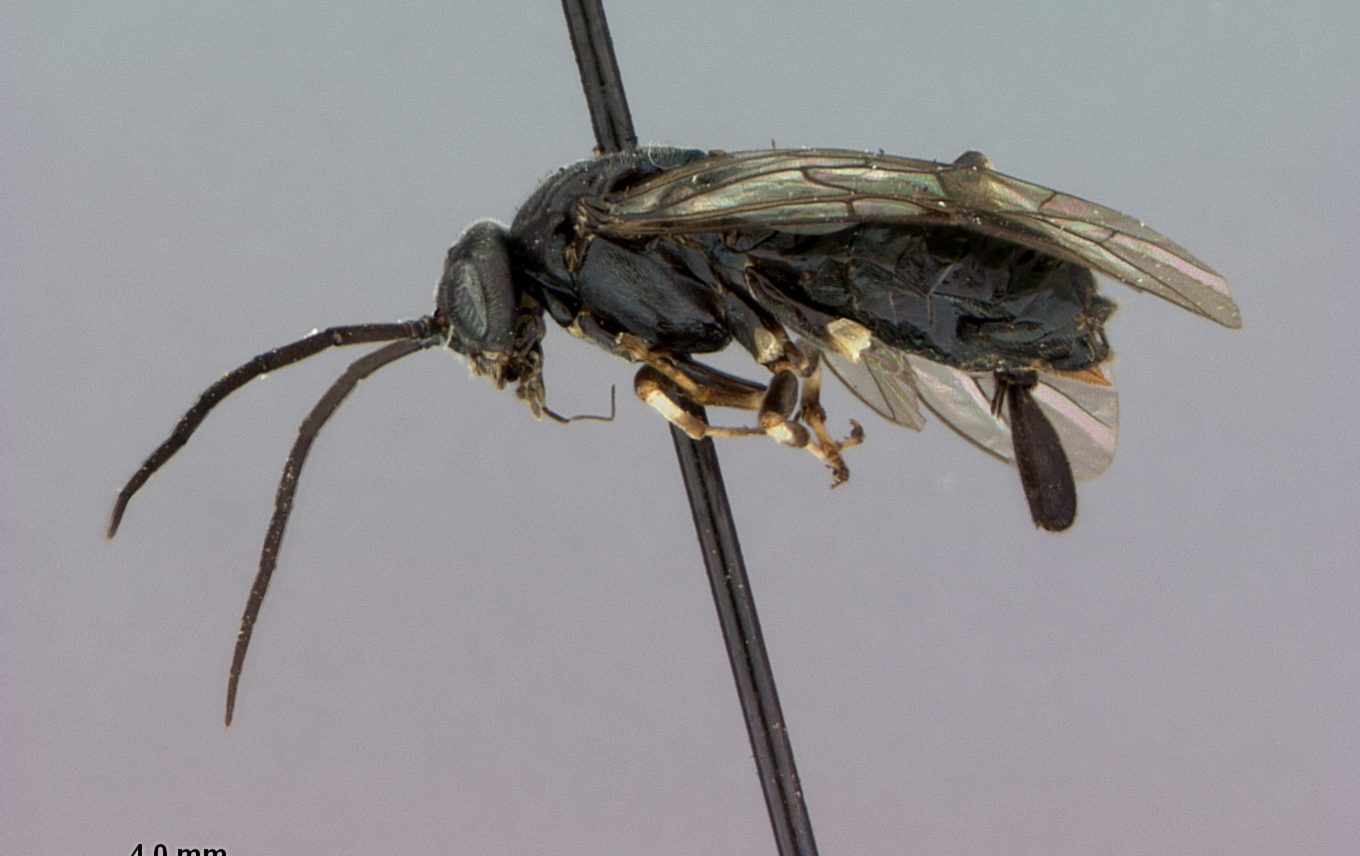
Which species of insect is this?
Croesus castaneae
